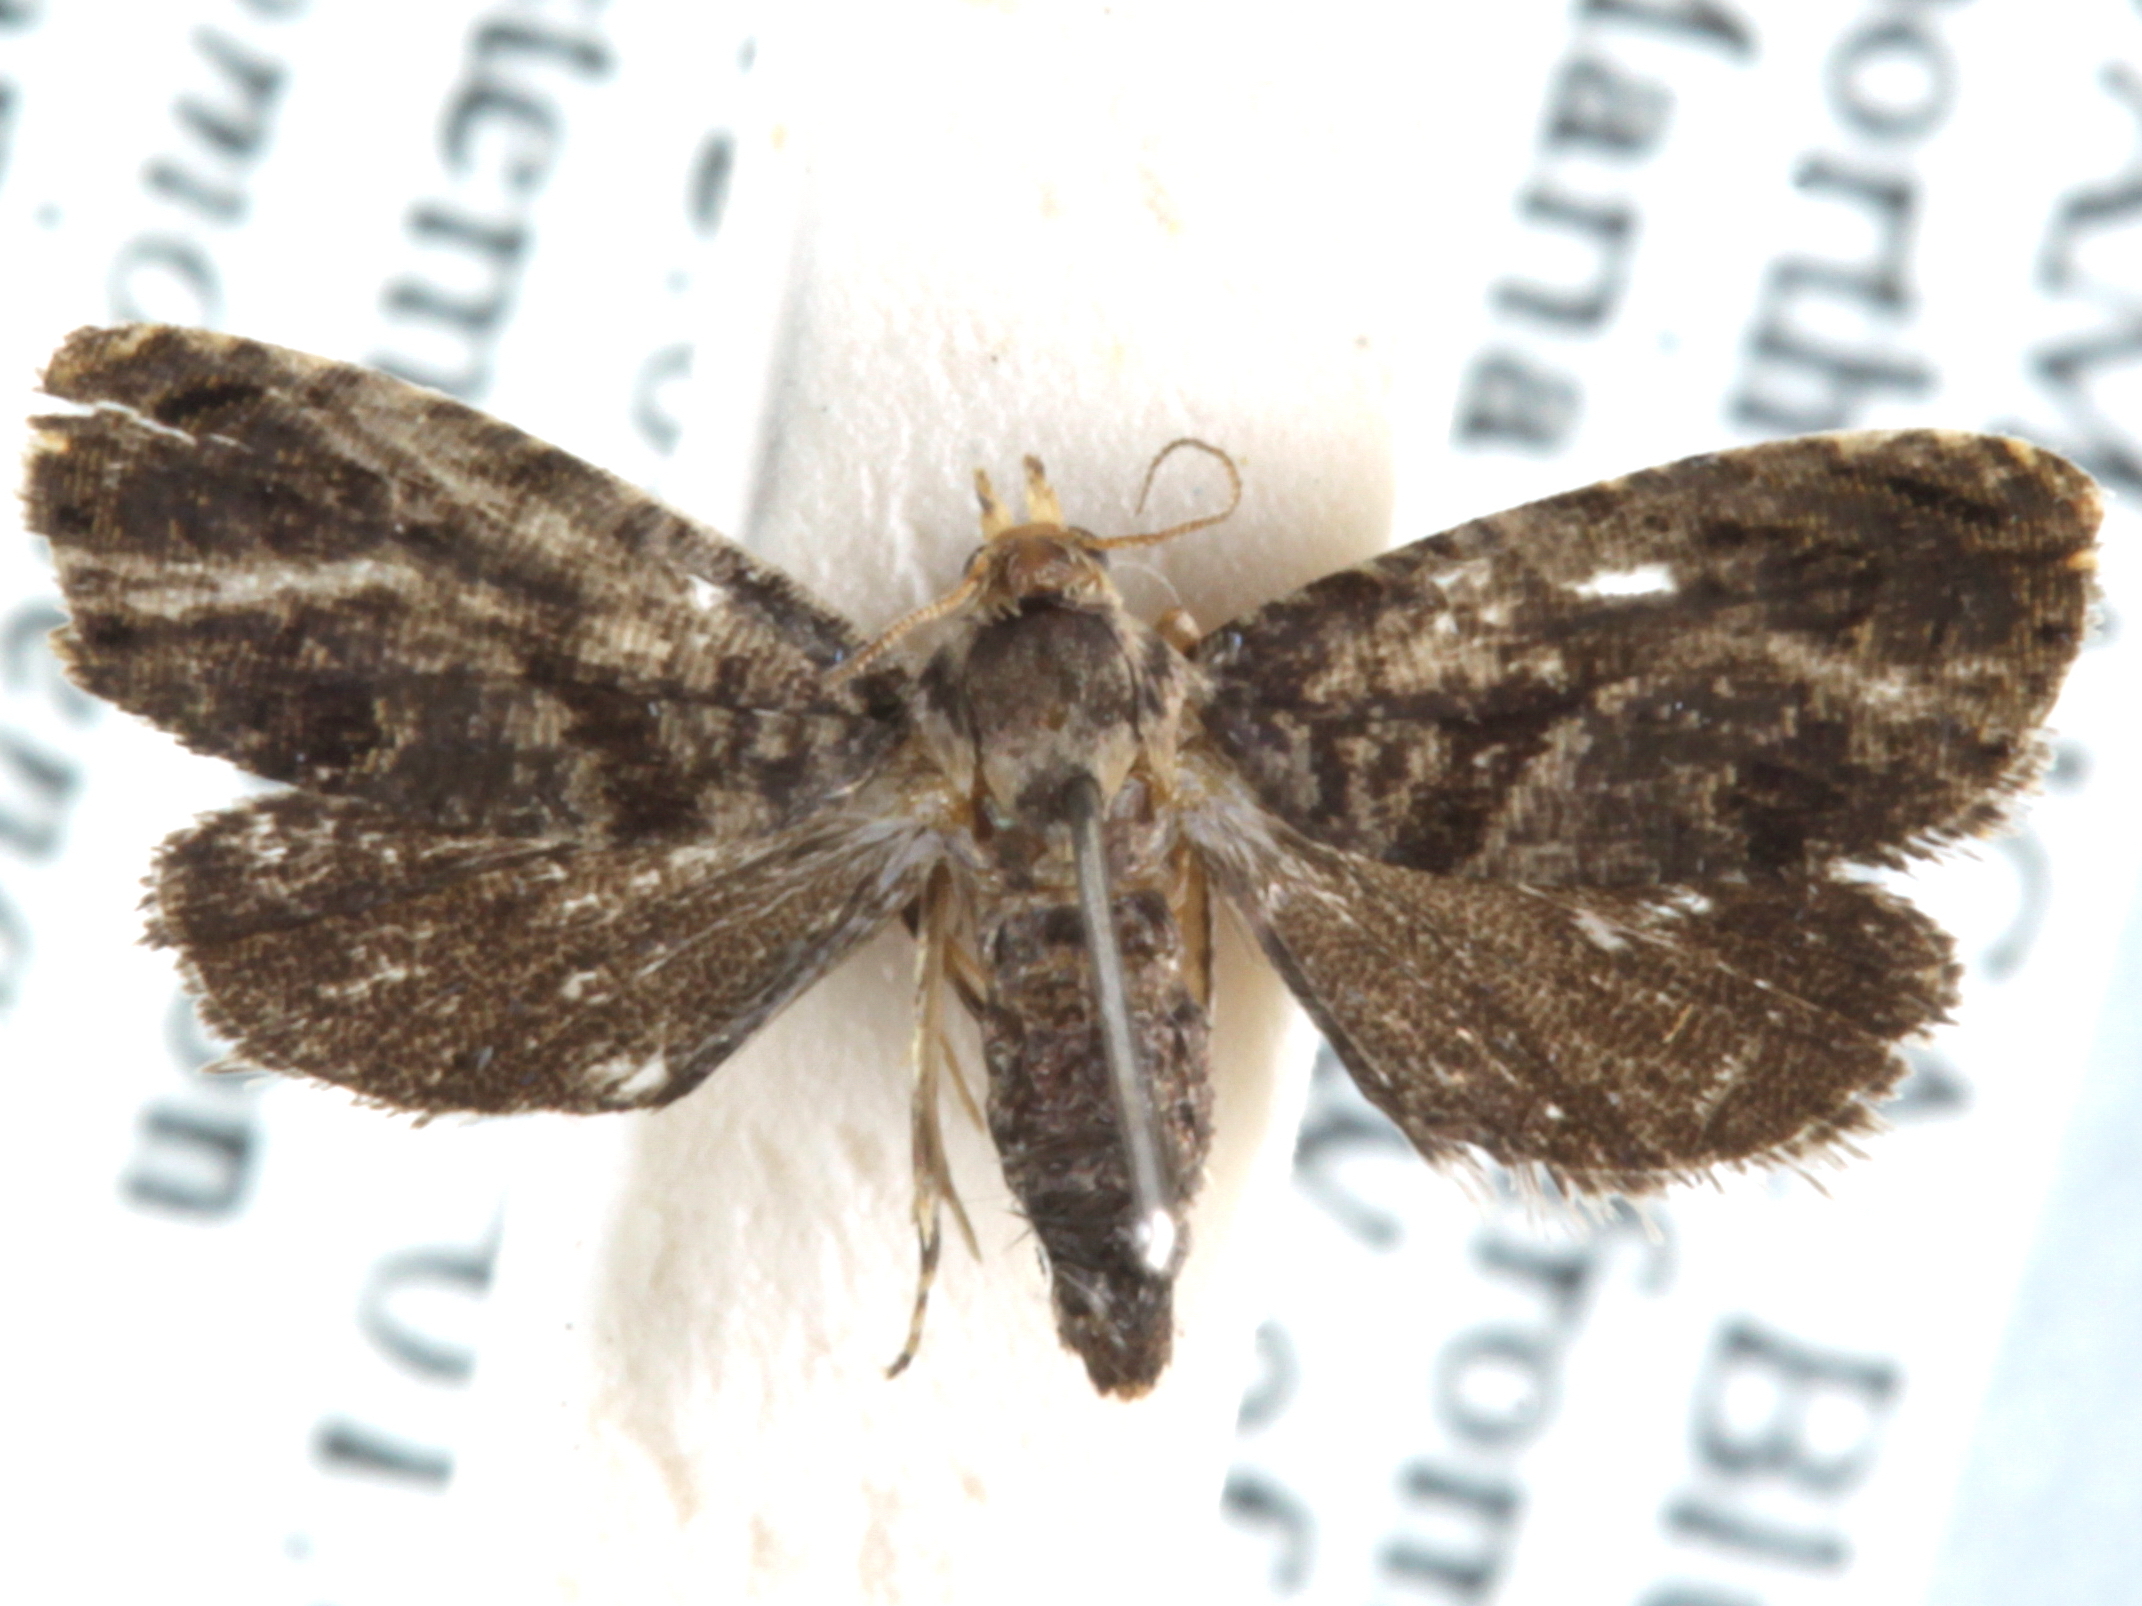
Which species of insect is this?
Dichrorampha odorata
